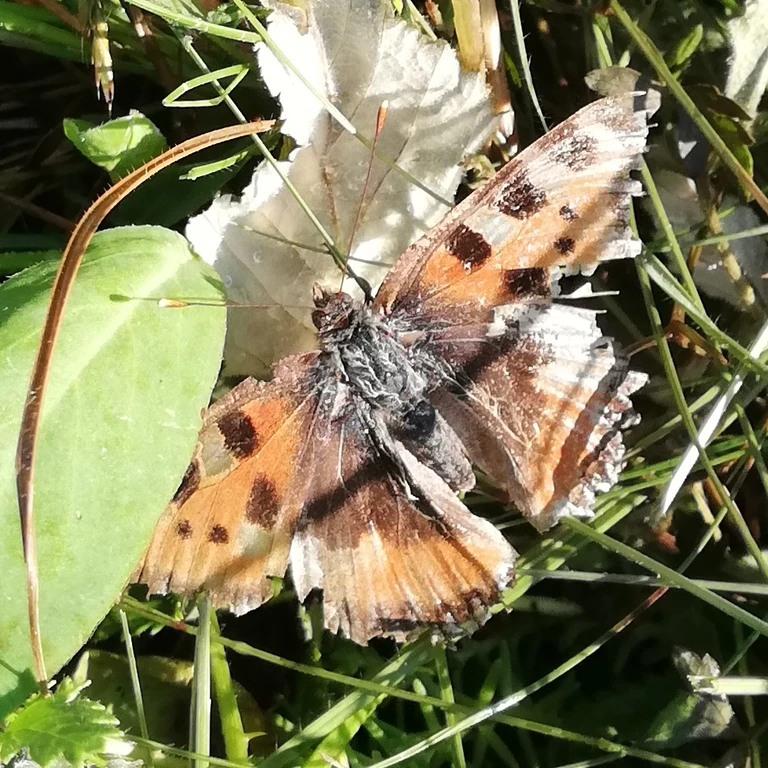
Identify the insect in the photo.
Aglais urticae
